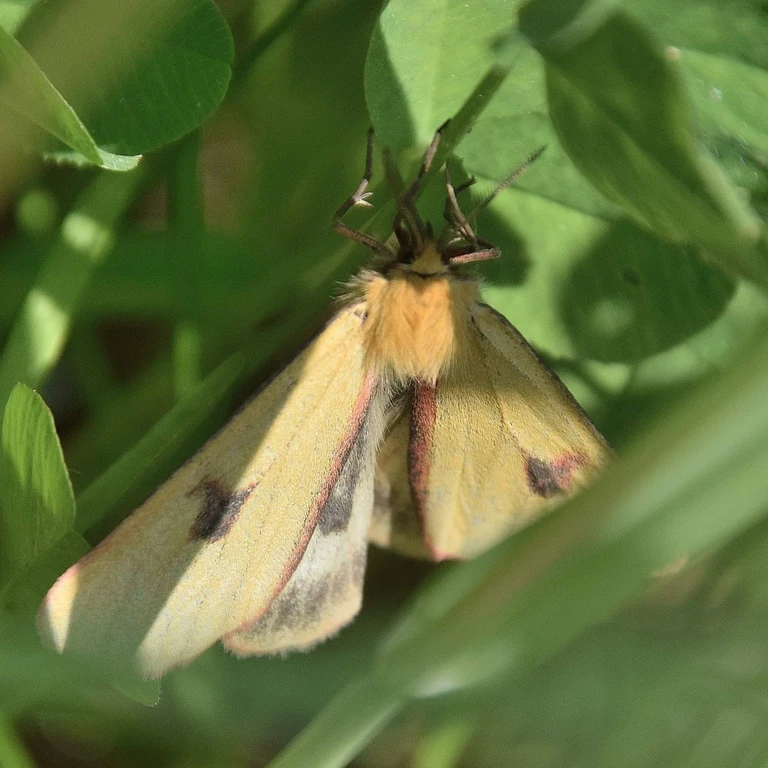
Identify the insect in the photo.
Diacrisia sannio
